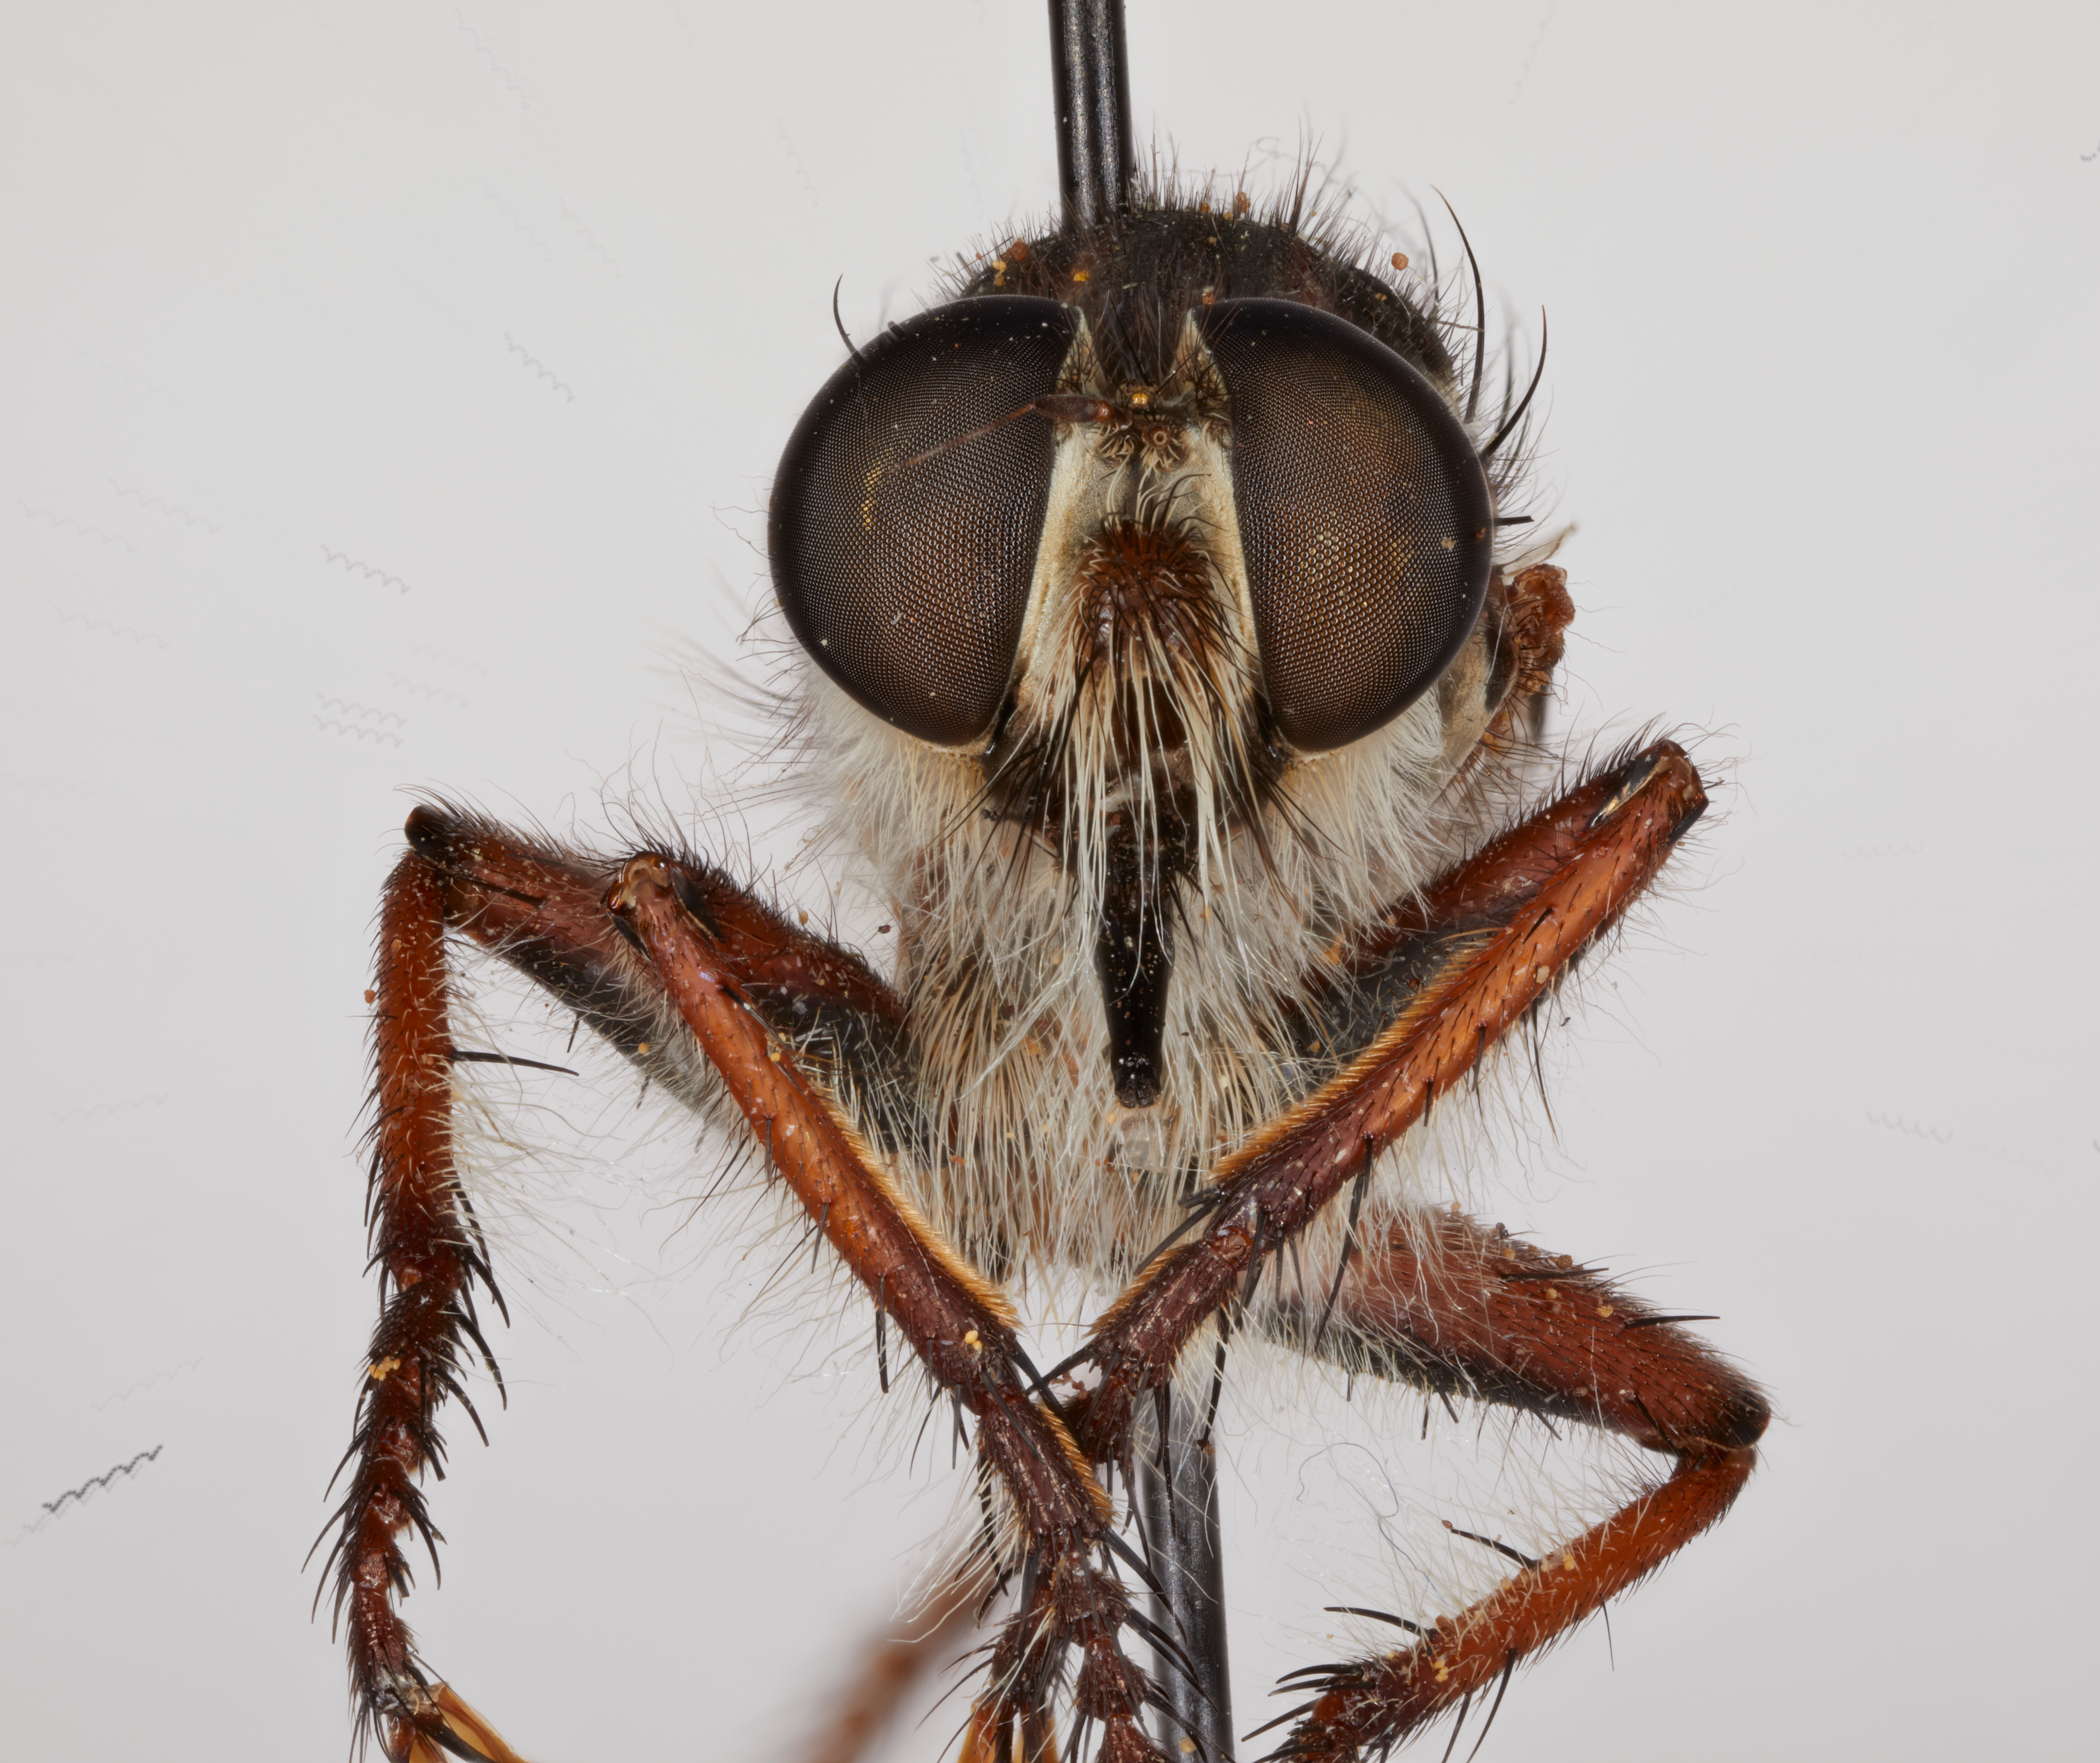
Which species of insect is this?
Efferia caymanensis
